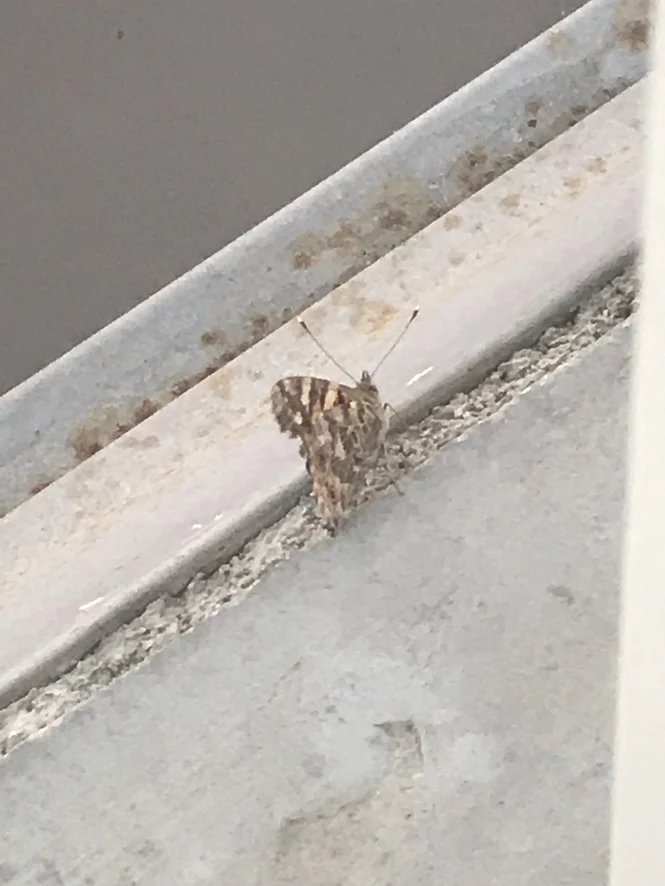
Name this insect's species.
Vanessa cardui
